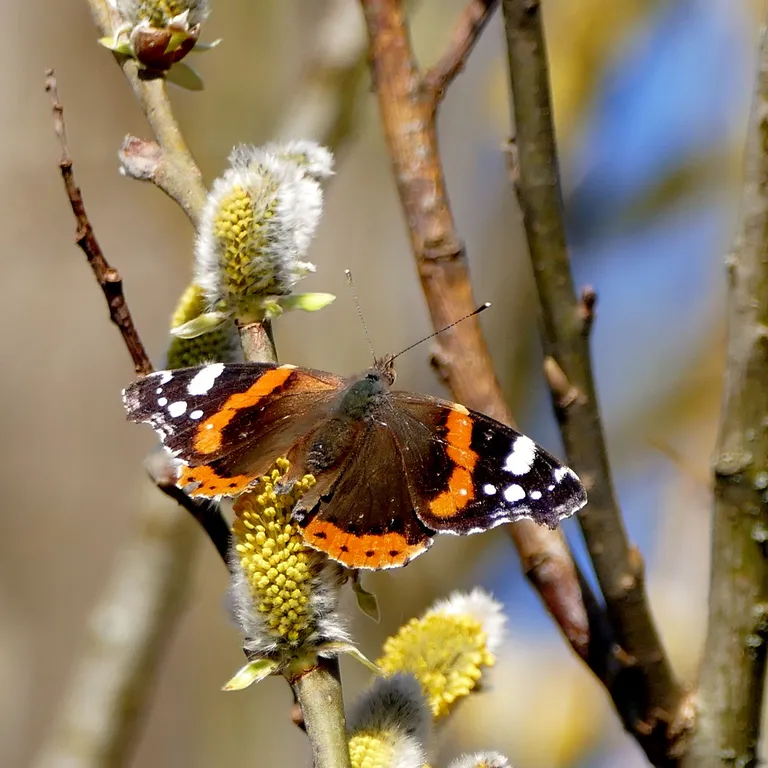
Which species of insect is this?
Vanessa atalanta
